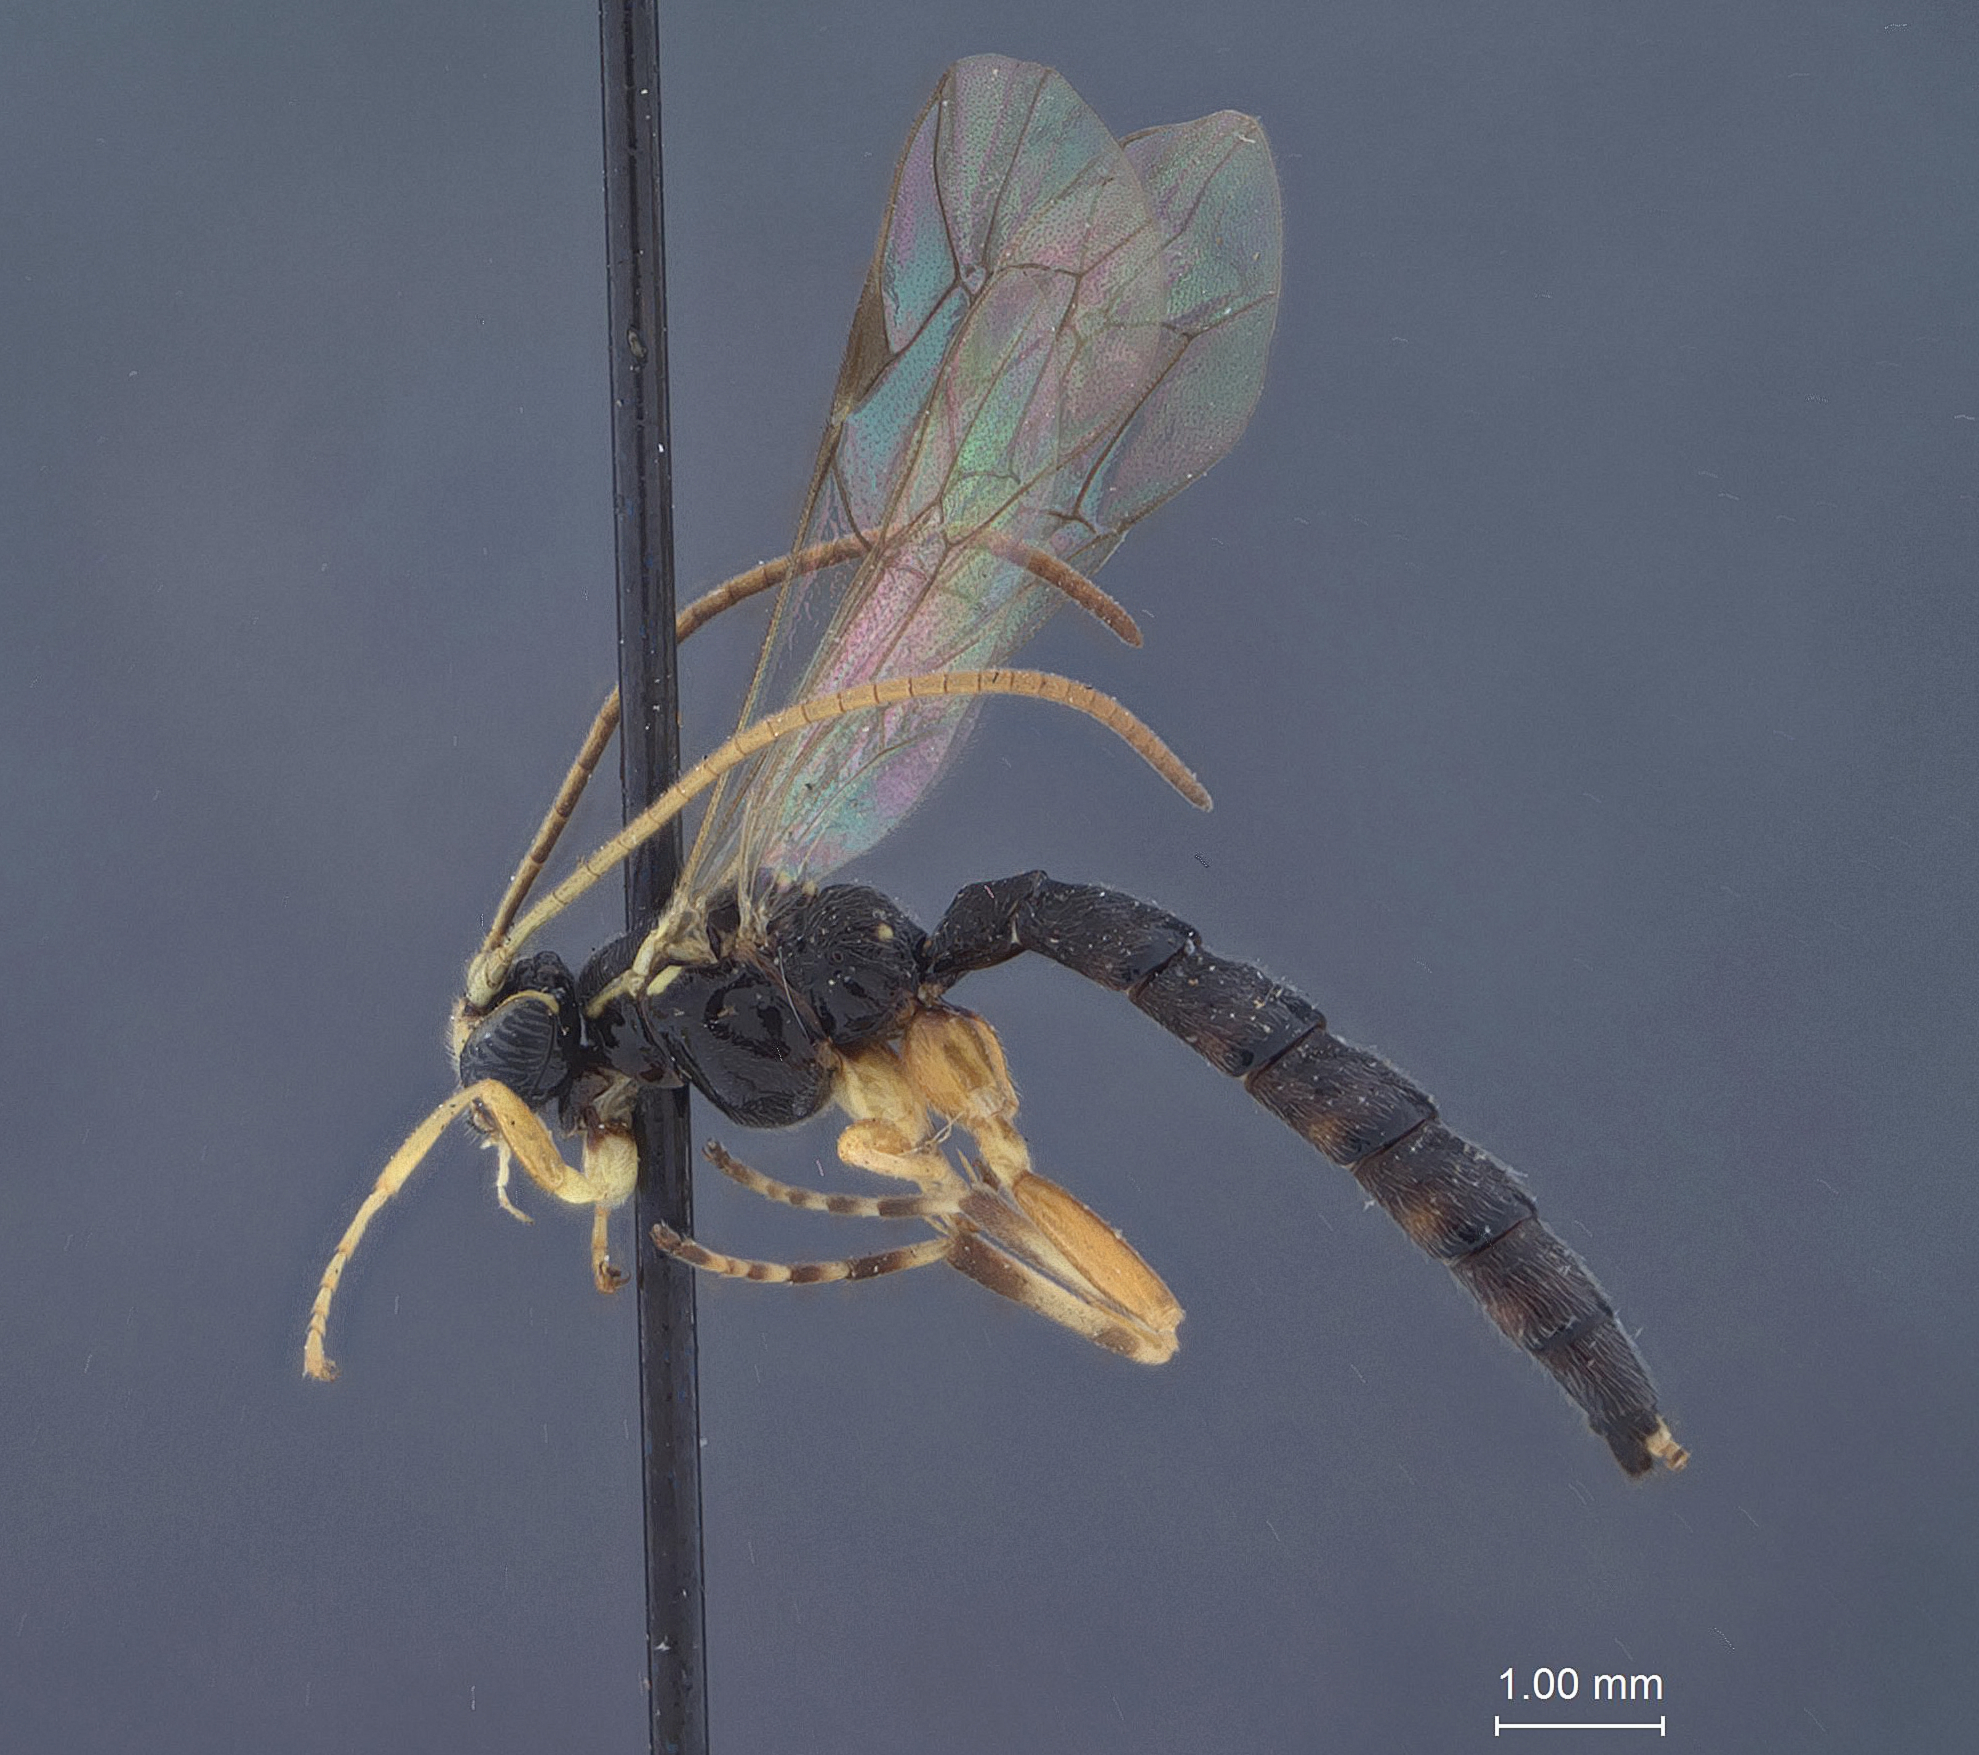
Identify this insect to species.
Iseropus viduiformis
